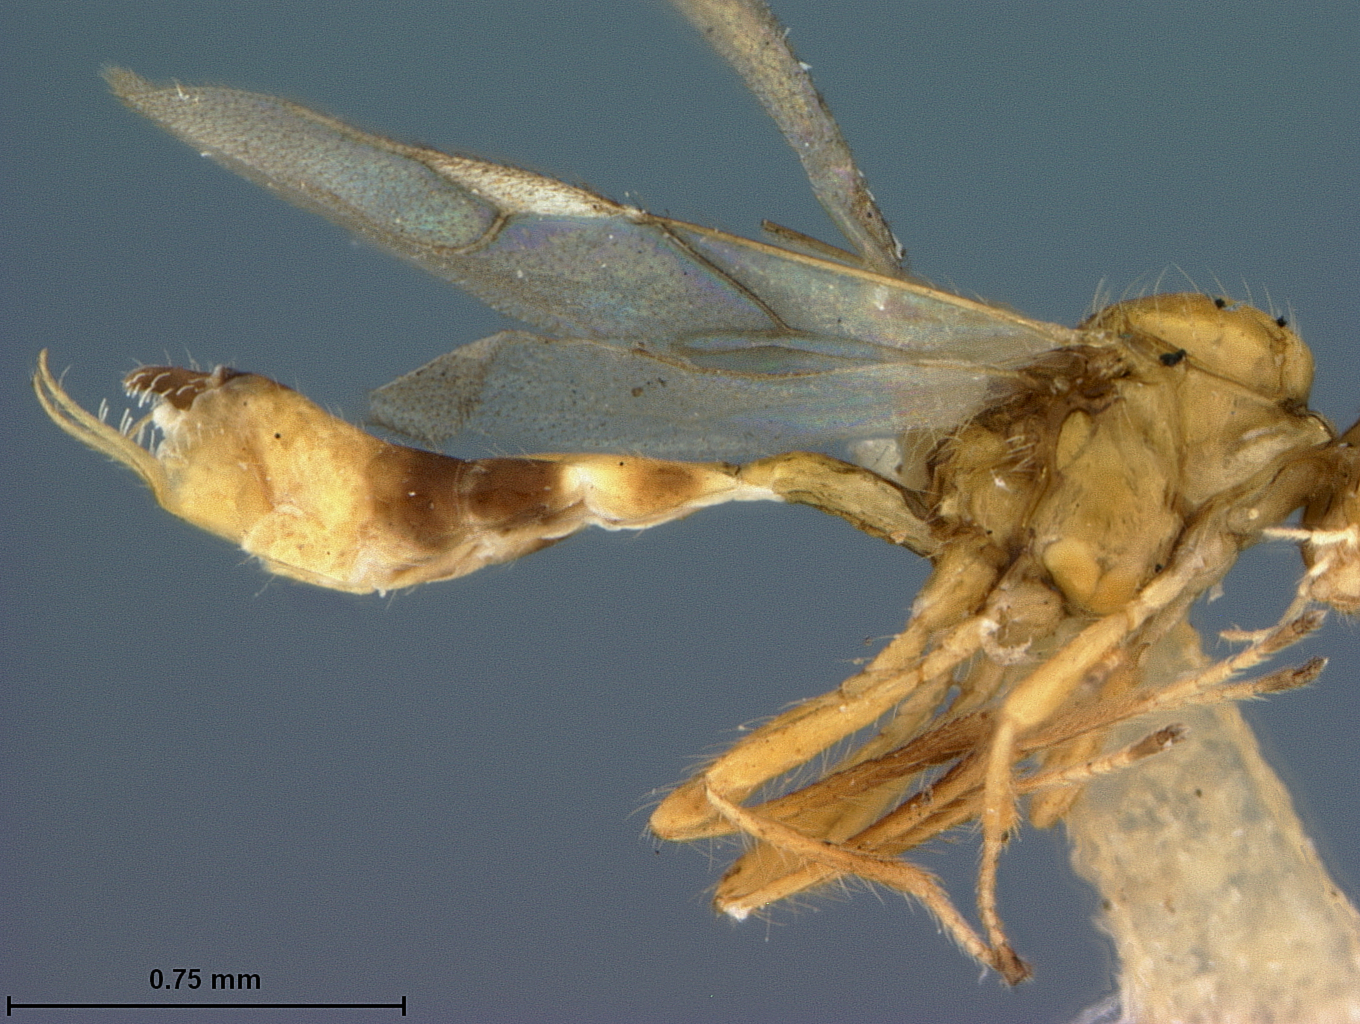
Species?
Trioxys struma
